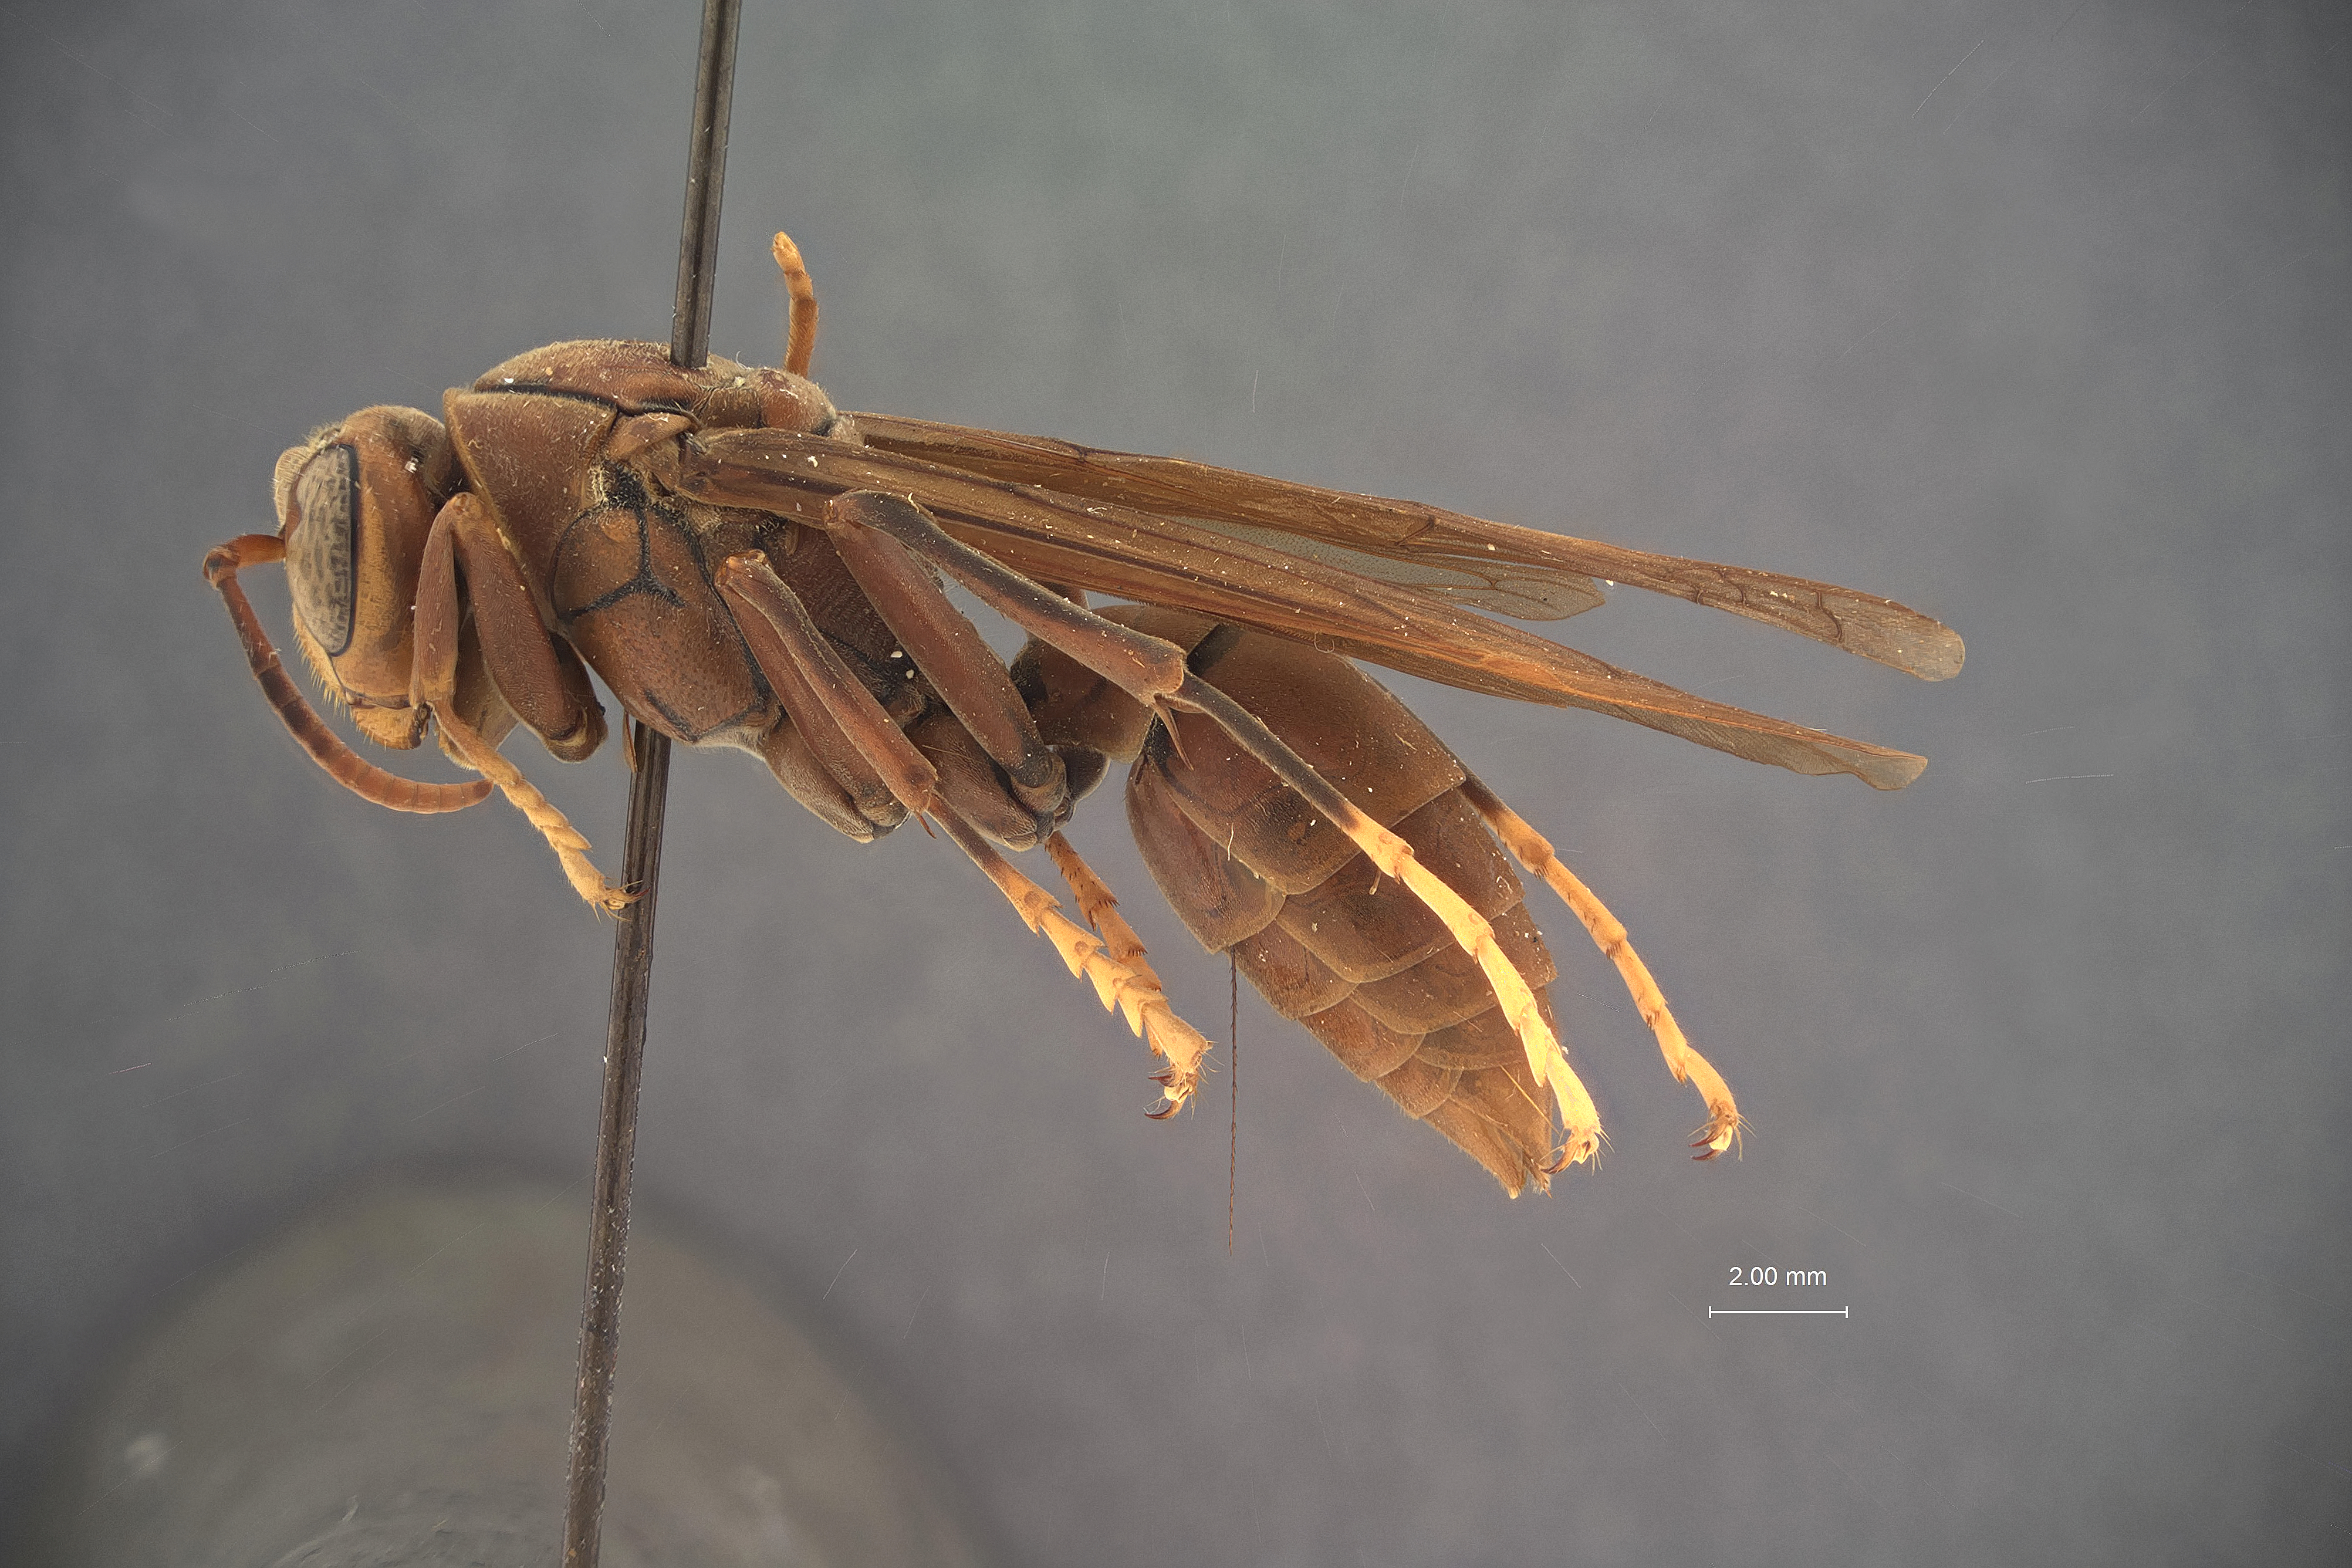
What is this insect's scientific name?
Polistes rothneyi
